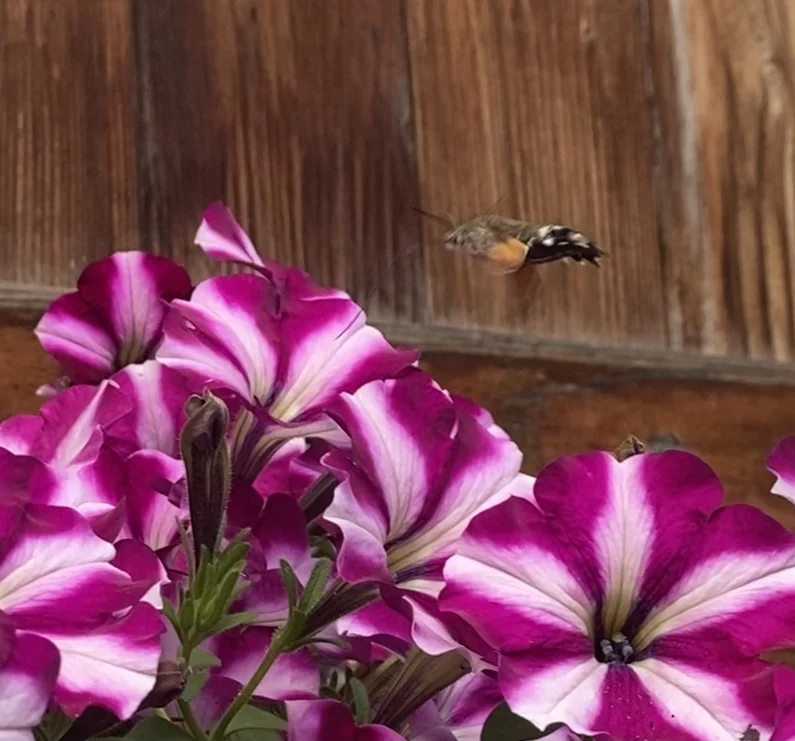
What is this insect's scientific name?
Macroglossum stellatarum
